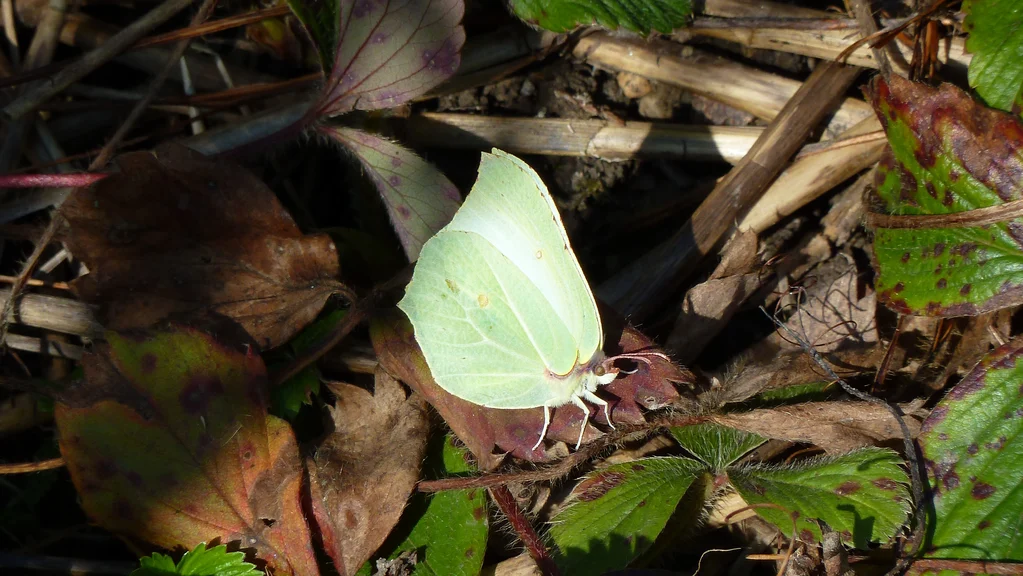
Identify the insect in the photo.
Gonepteryx rhamni
